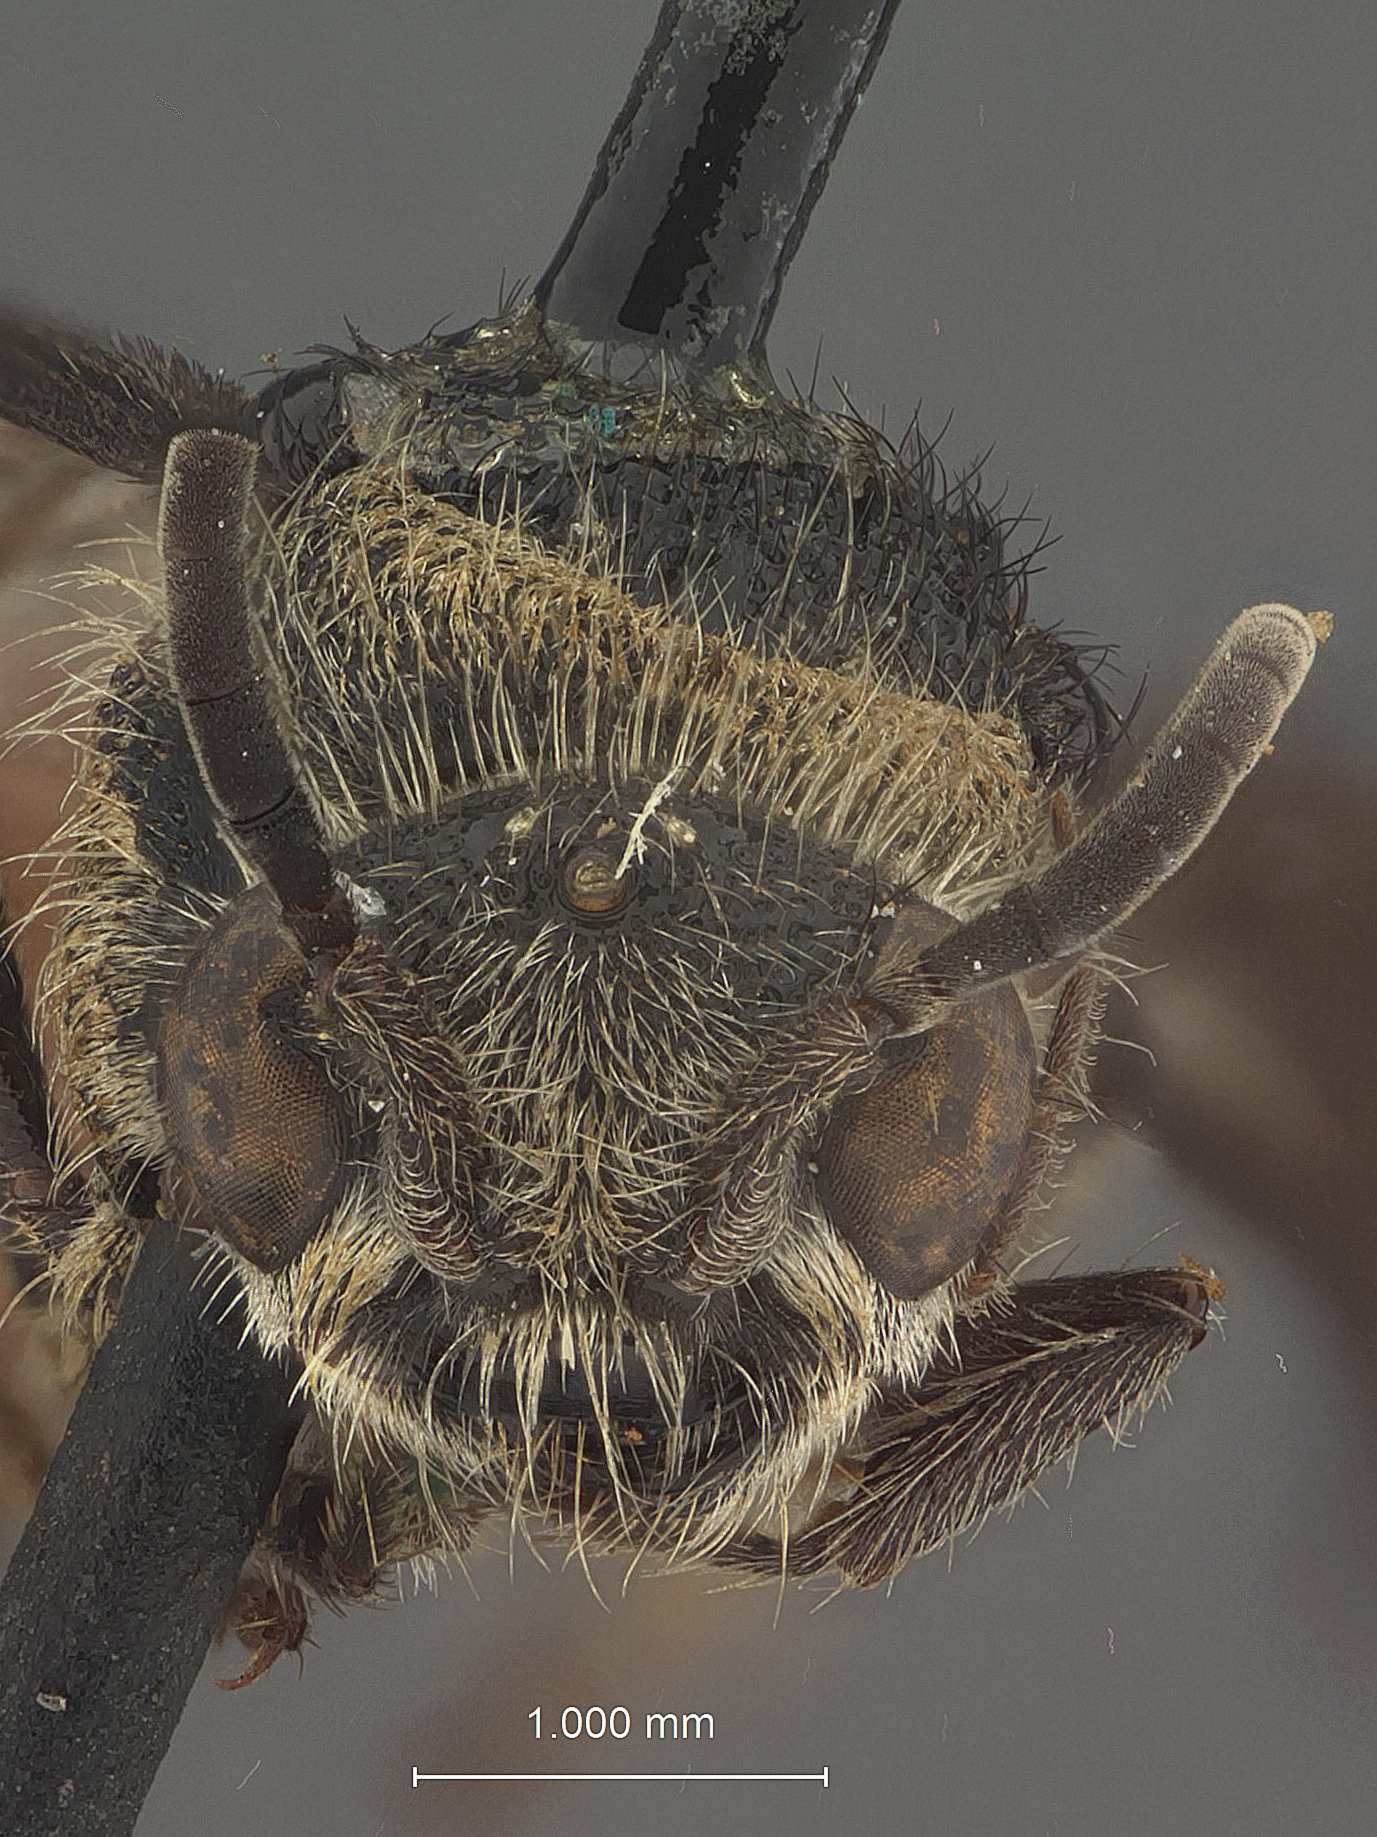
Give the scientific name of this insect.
Timulla tethys
